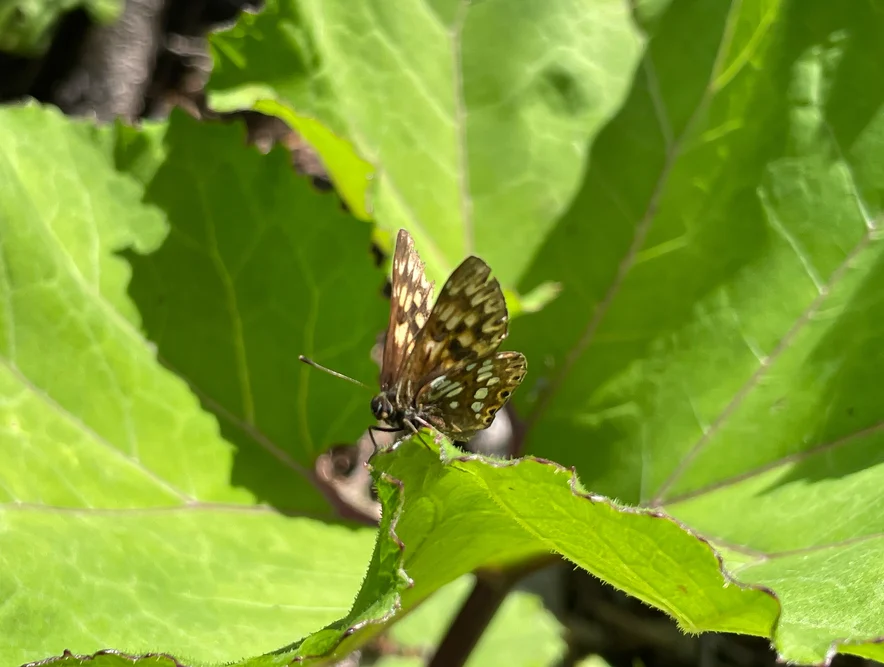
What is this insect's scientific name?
Hamearis lucina
